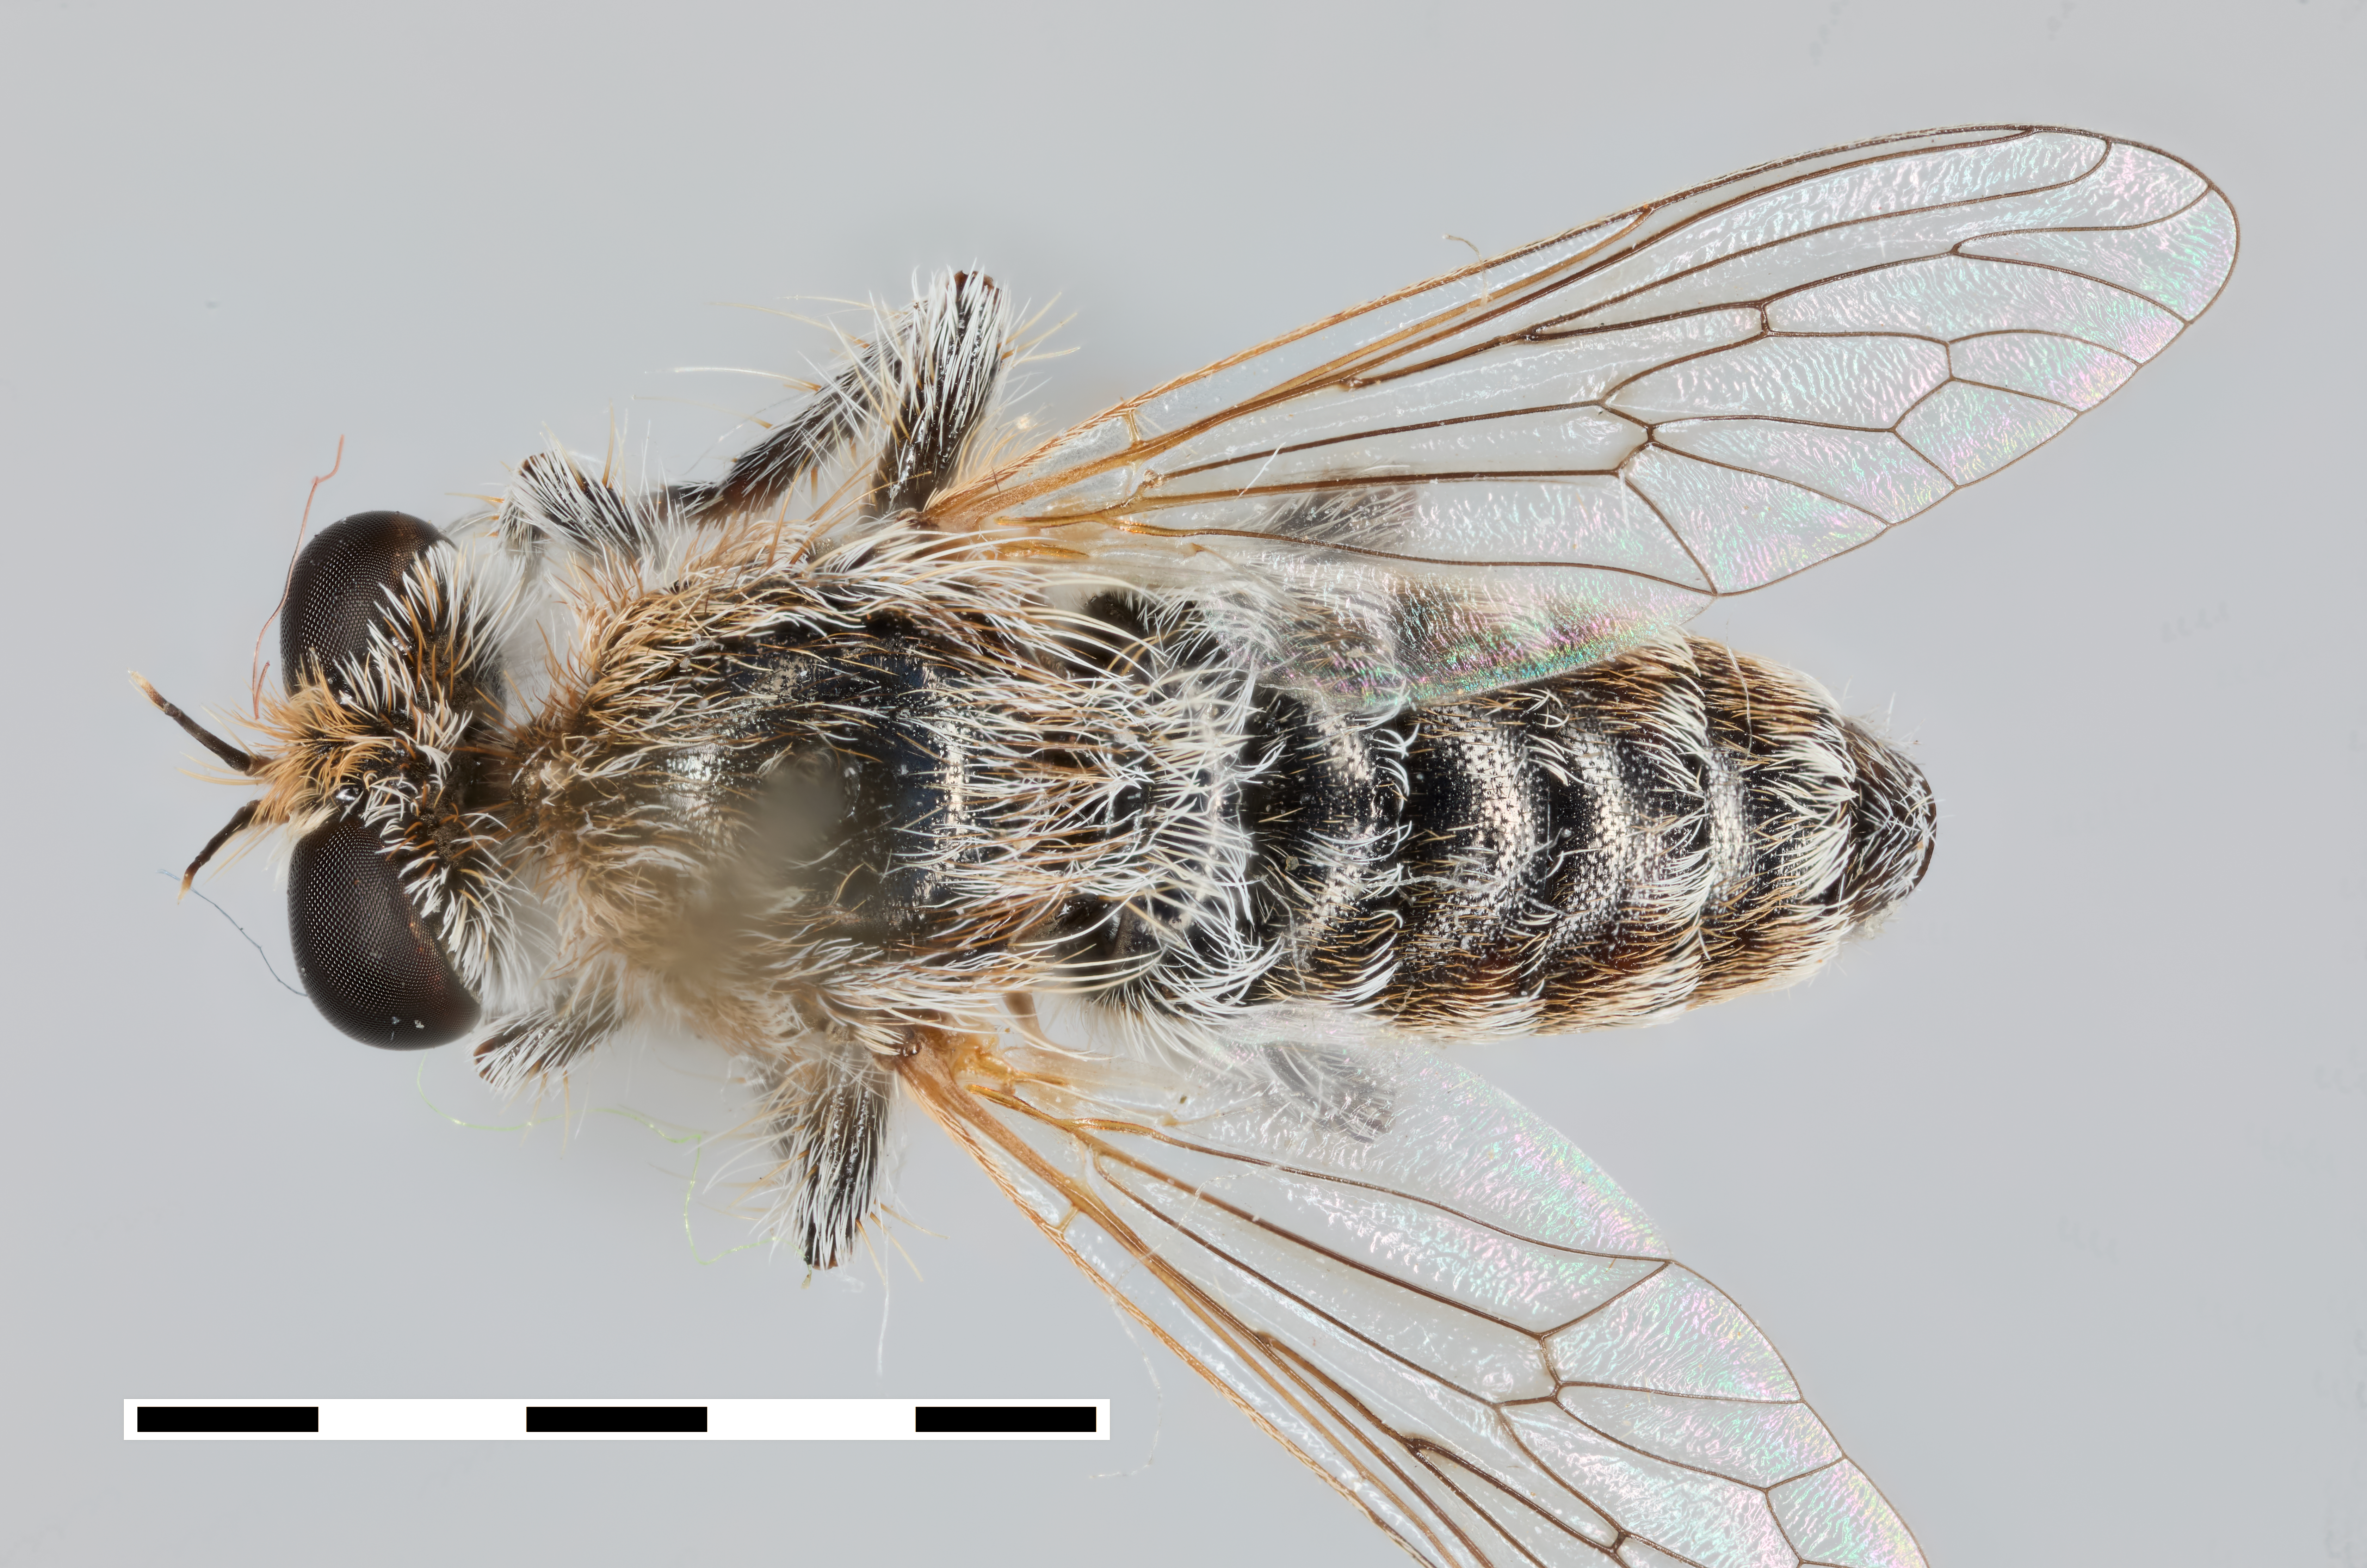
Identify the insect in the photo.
Acnephalomyia eremia
